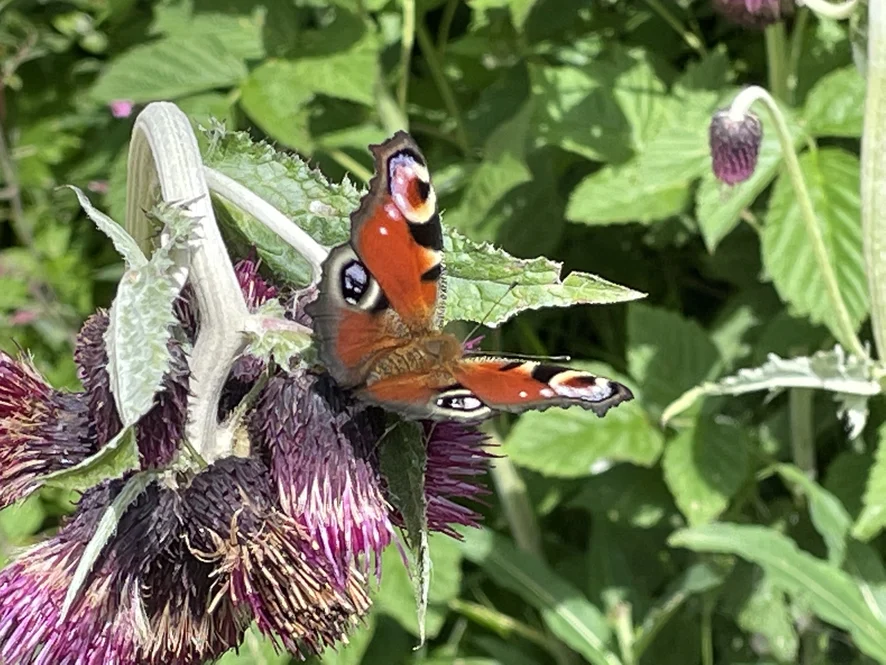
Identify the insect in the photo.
Aglais io
